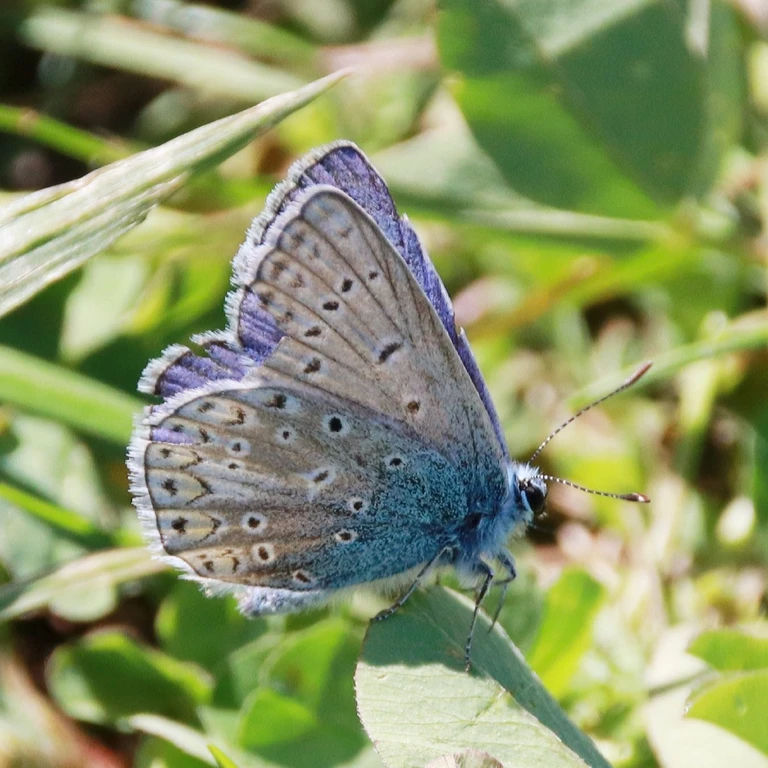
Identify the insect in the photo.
Polyommatus icarus
